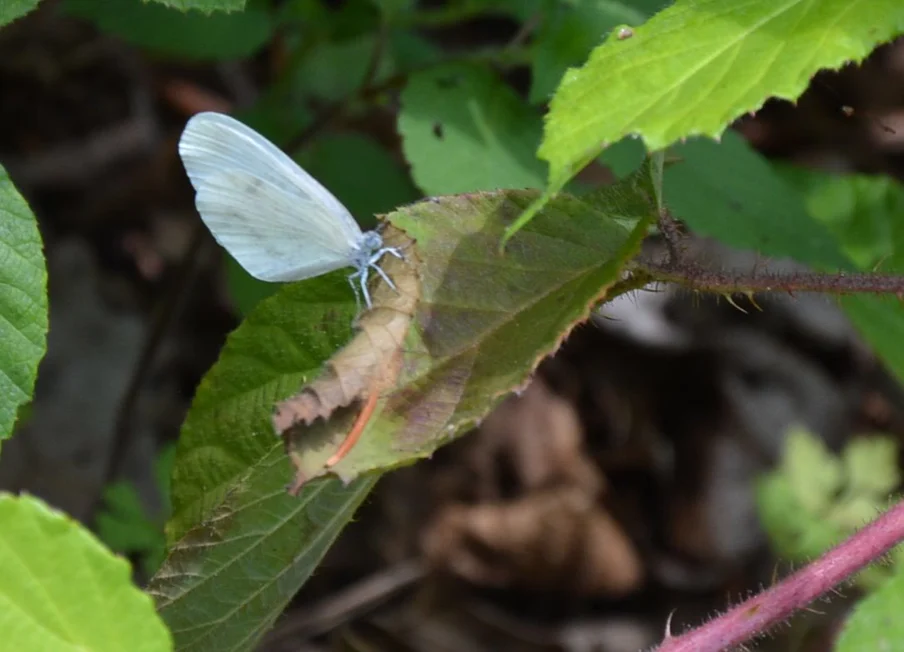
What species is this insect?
Leptidea sinapis/juvernica
